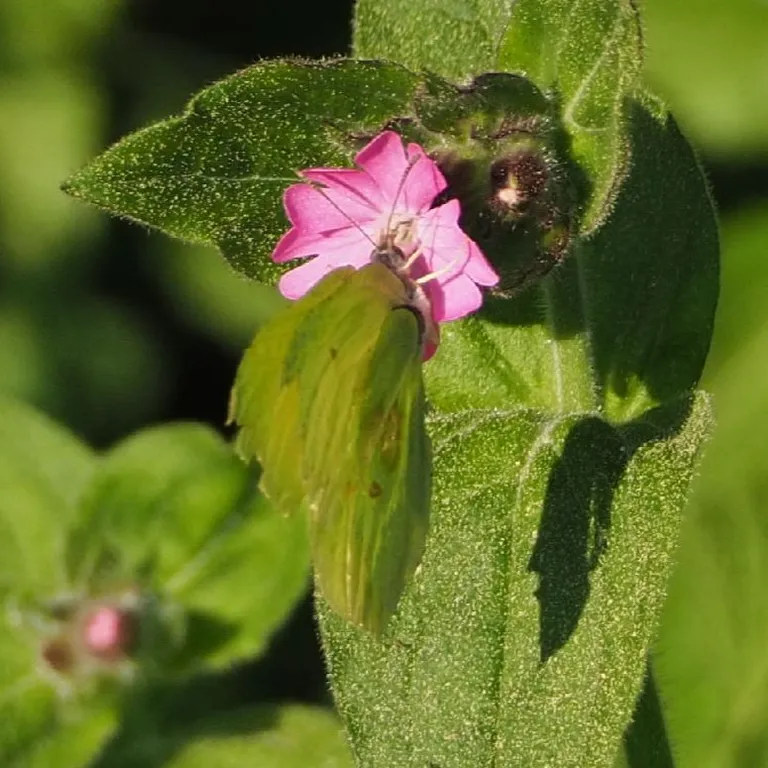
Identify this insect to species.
Gonepteryx rhamni
